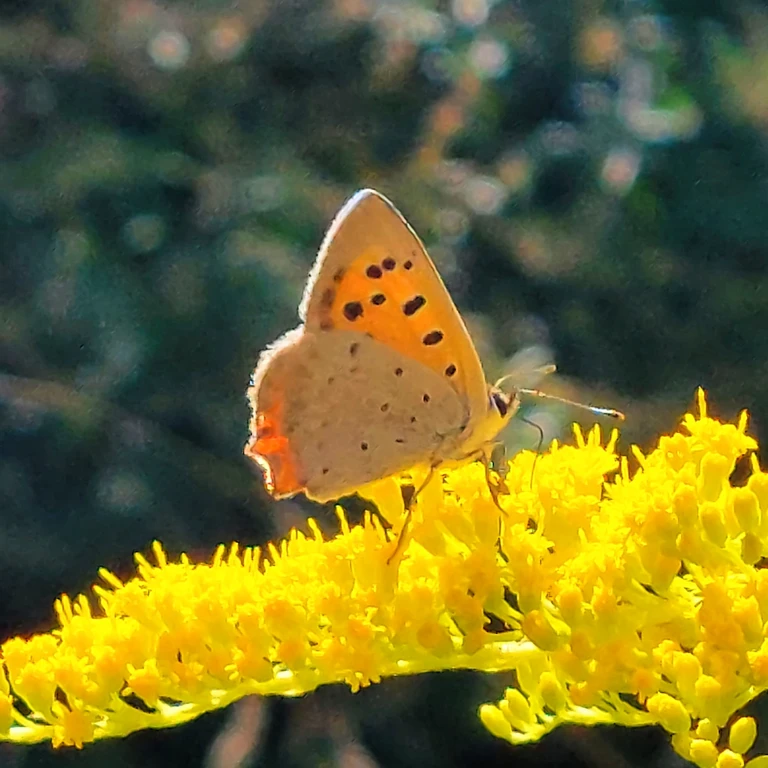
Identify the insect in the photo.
Lycaena phlaeas
